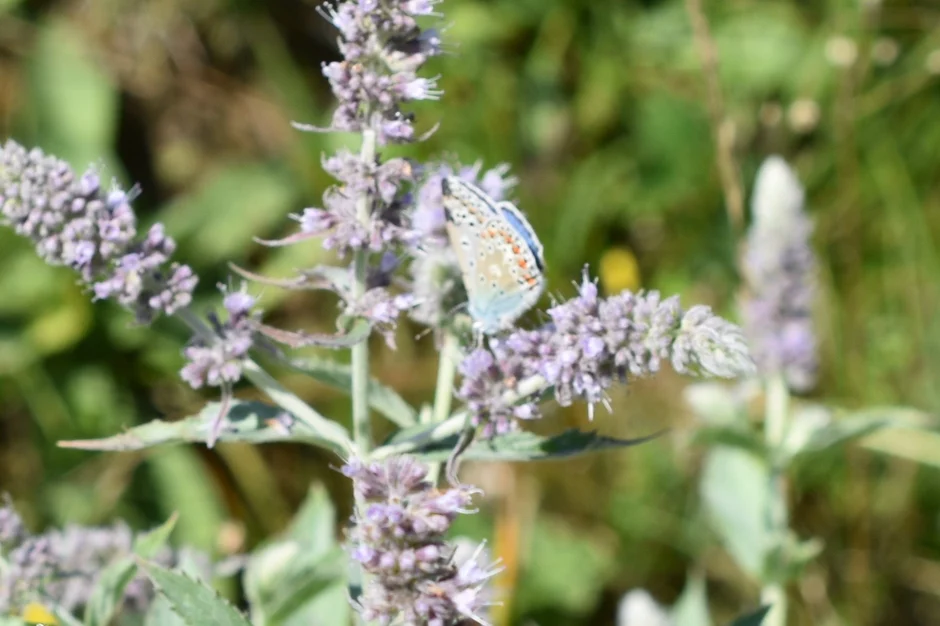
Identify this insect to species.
Polyommatus icarus
